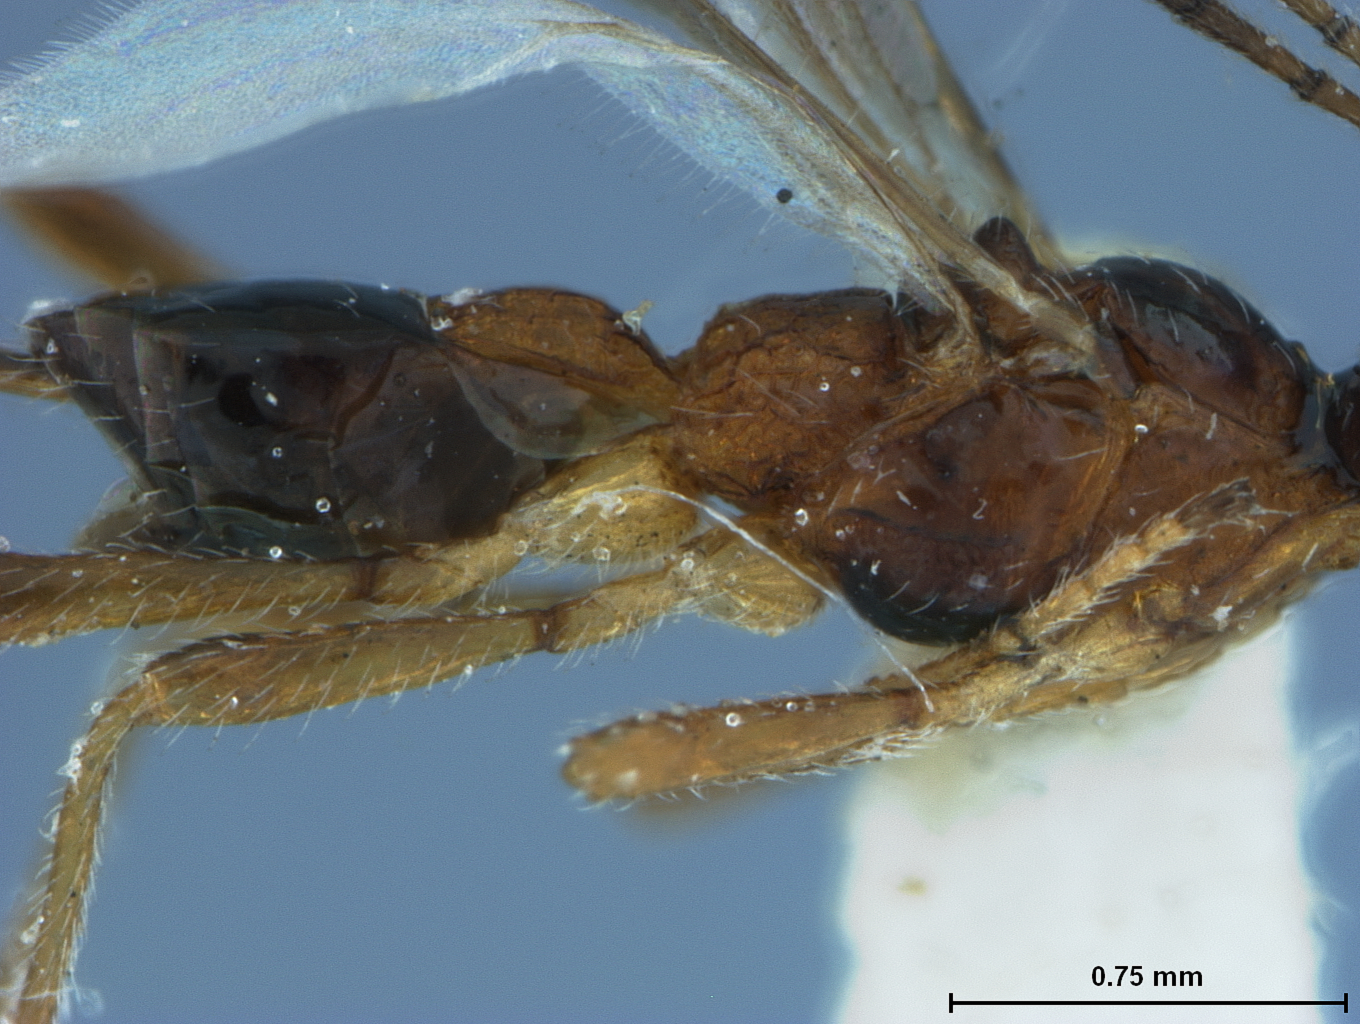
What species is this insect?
Hoplalysia slossonae
